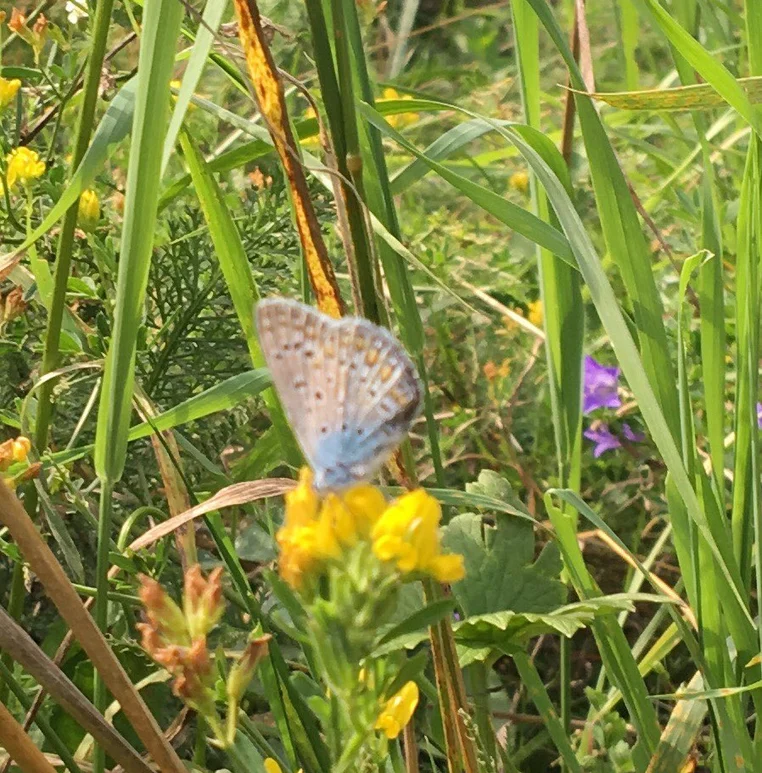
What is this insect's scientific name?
Polyommatus icarus
